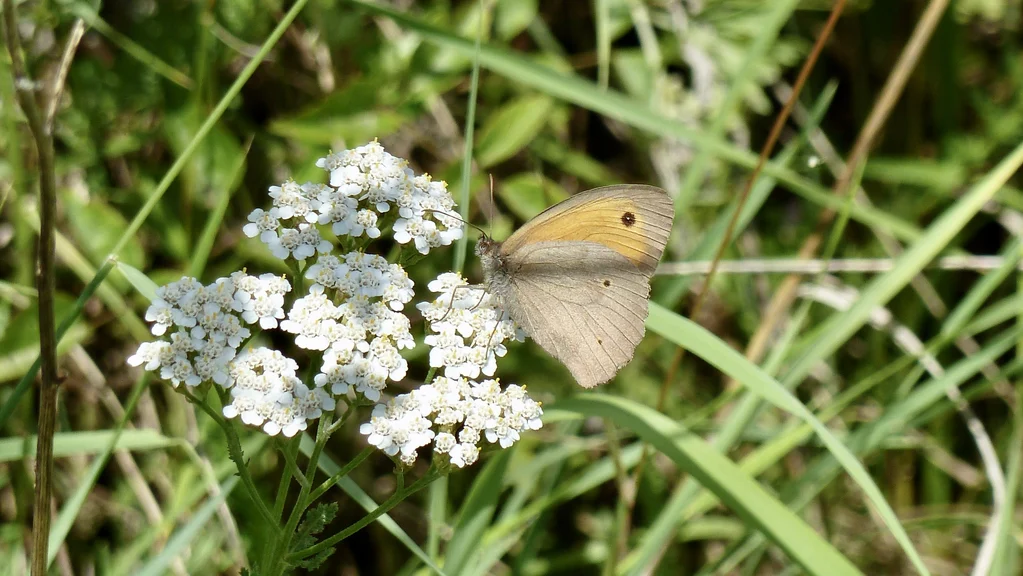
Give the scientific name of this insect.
Maniola jurtina
